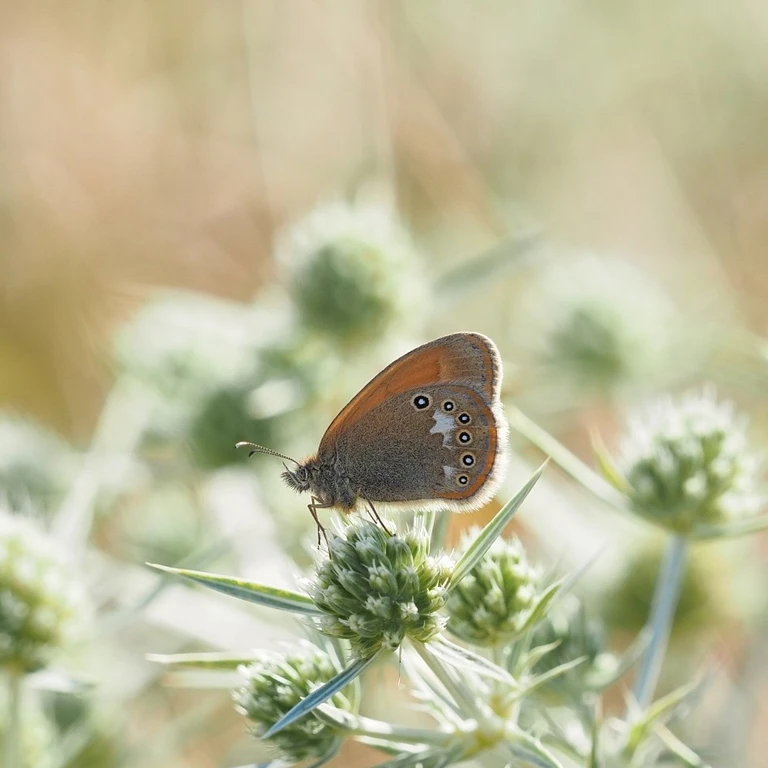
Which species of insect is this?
Coenonympha glycerion (also Coenonympha iphis)
